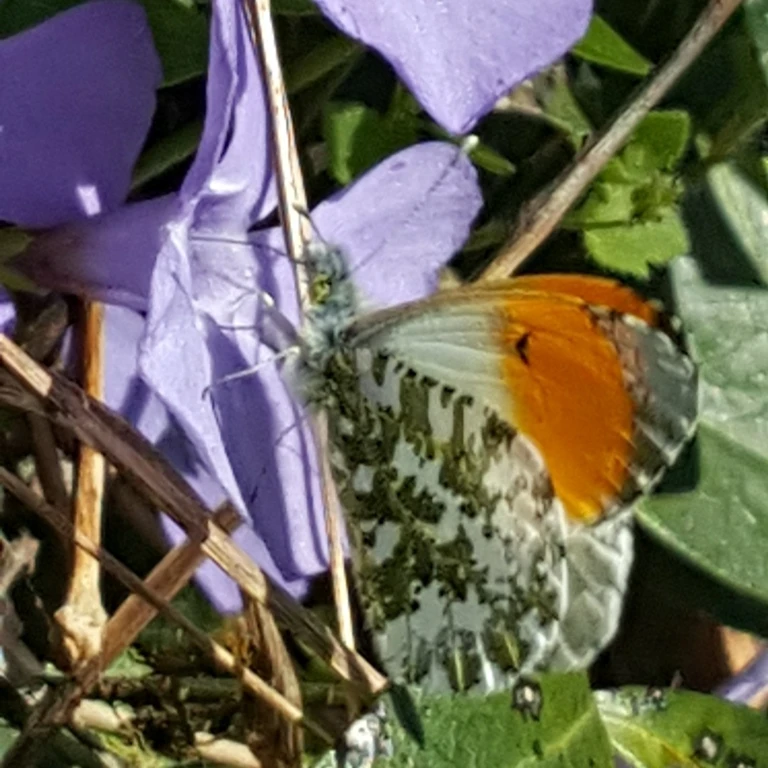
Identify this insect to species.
Anthocharis cardamines
